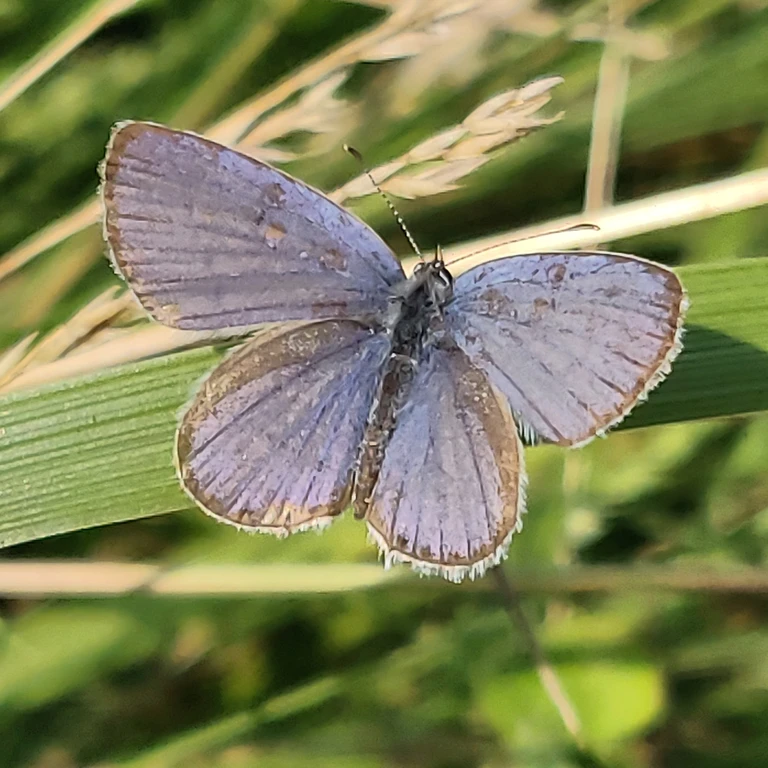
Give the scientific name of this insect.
Cupido argiades (also Elkalyce argiades)
